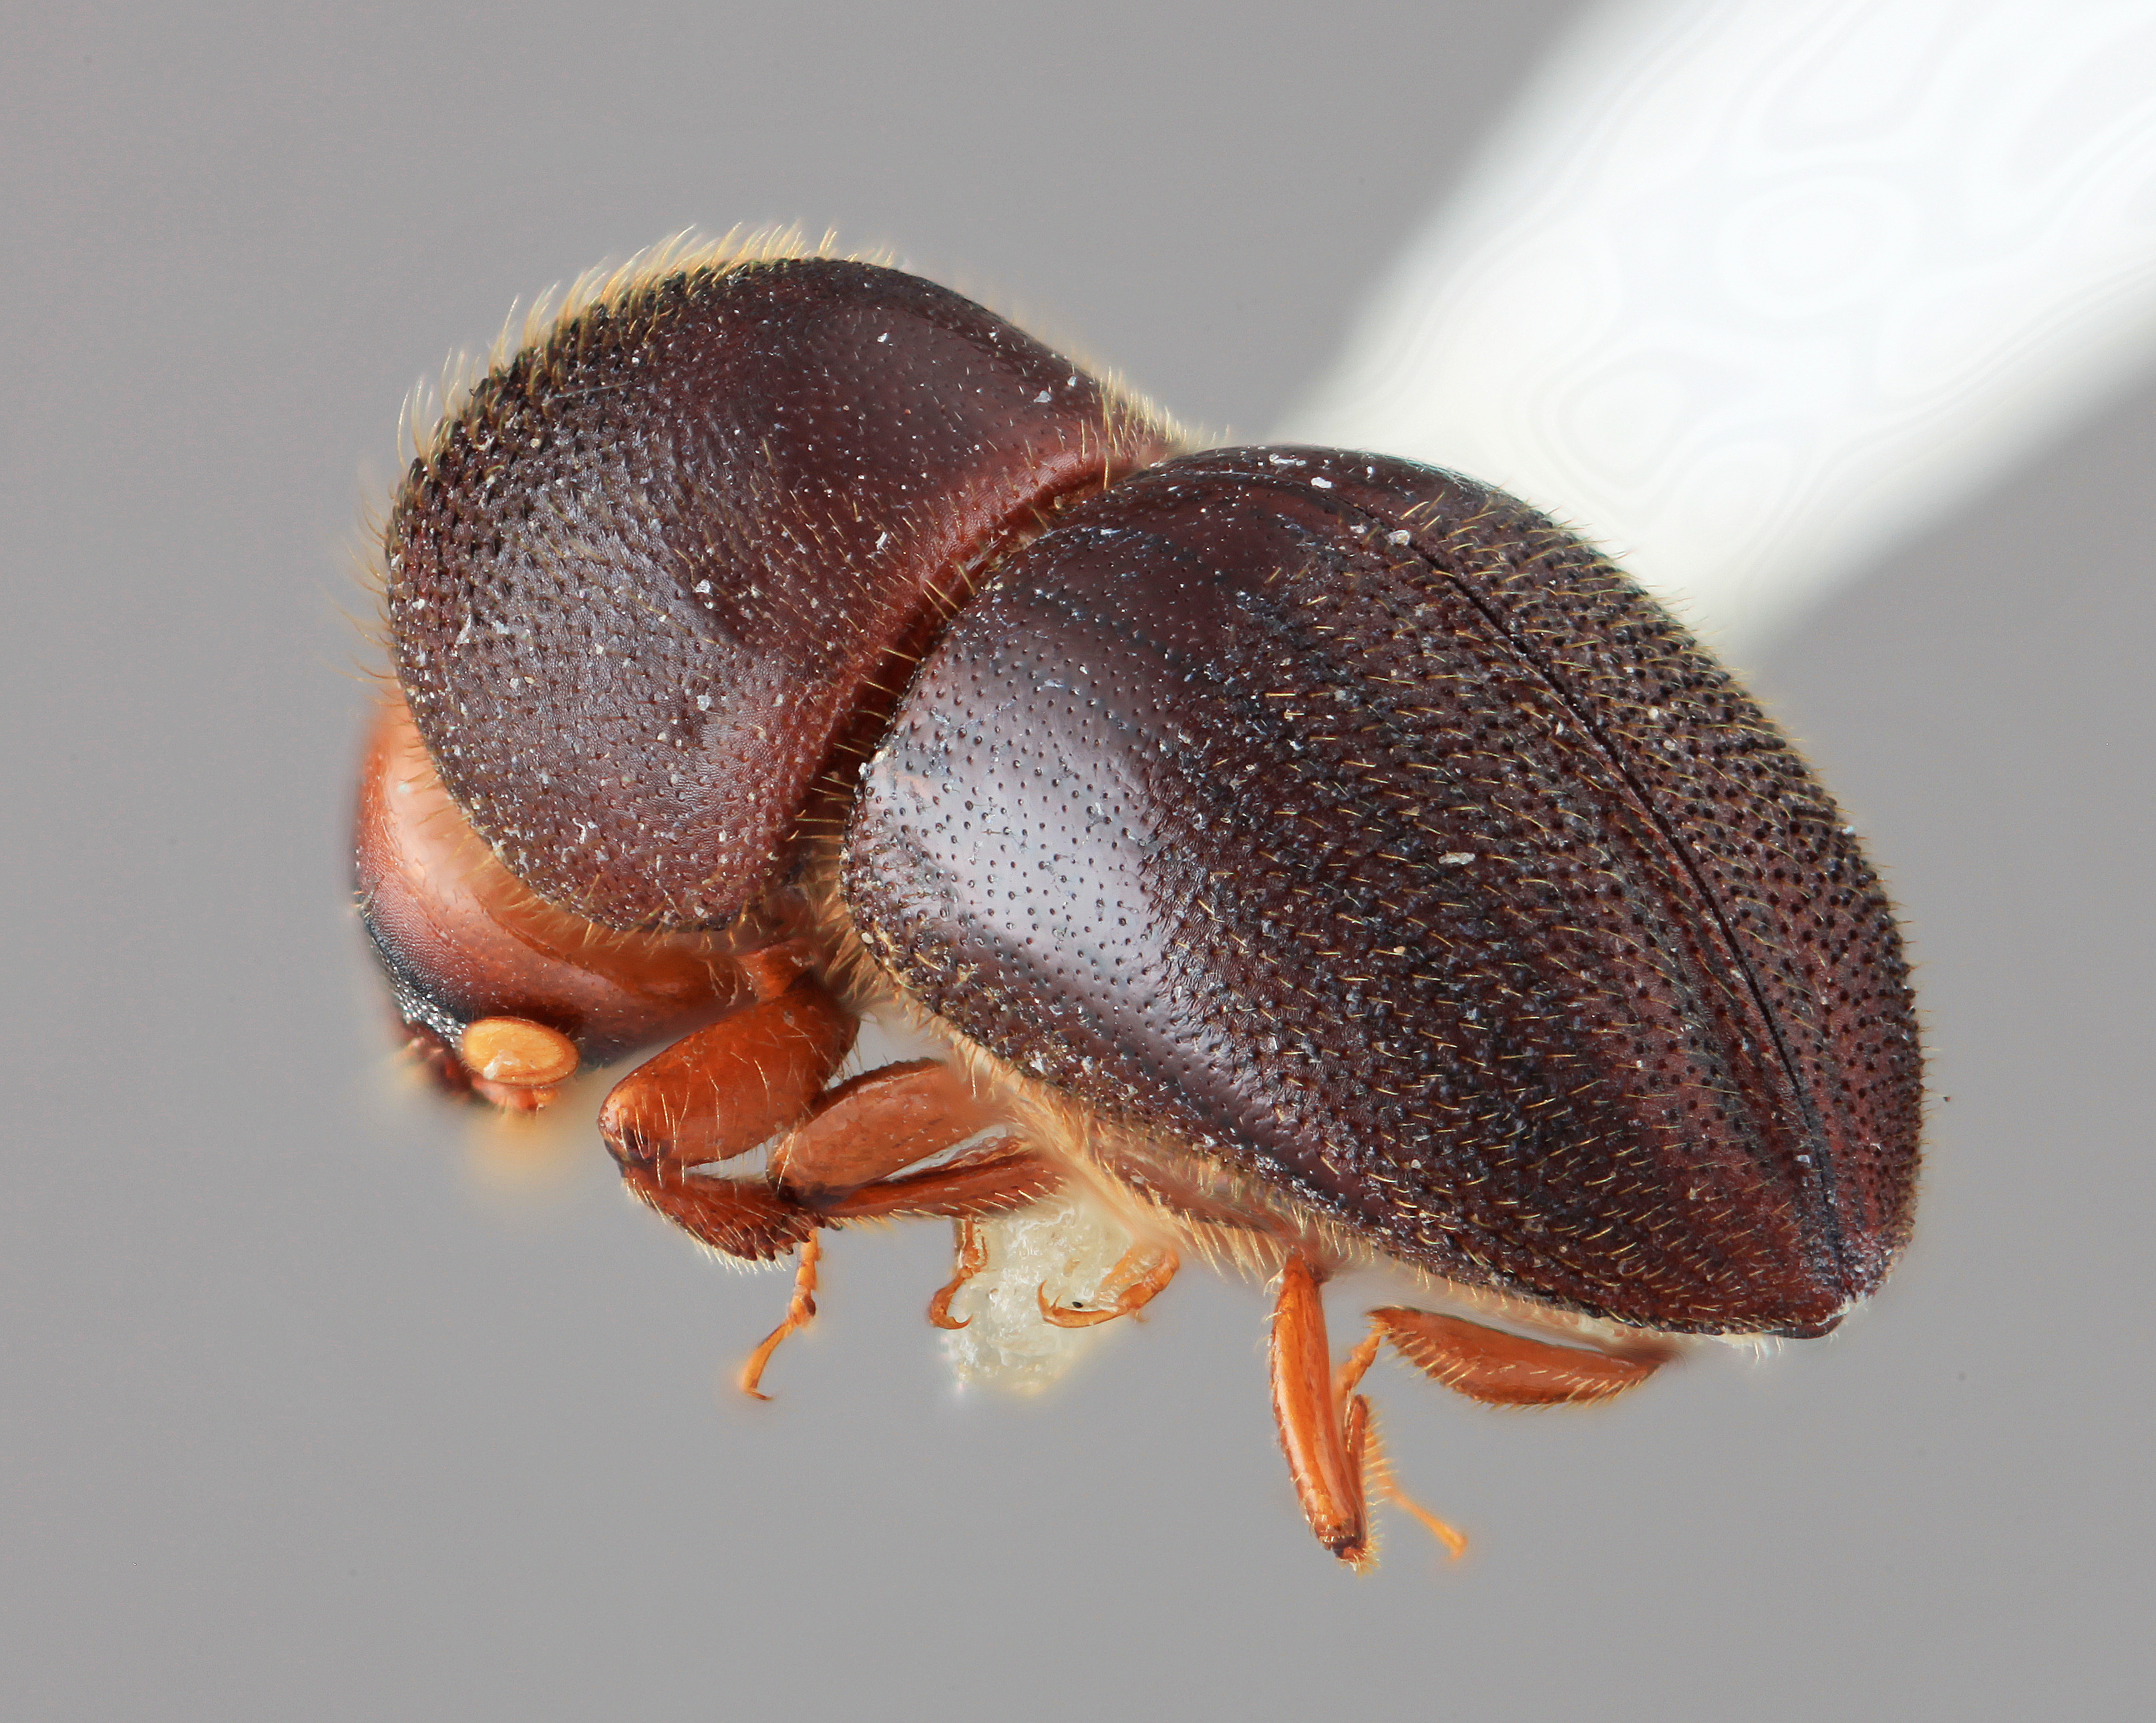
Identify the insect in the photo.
Dryocoetoides pileatus
